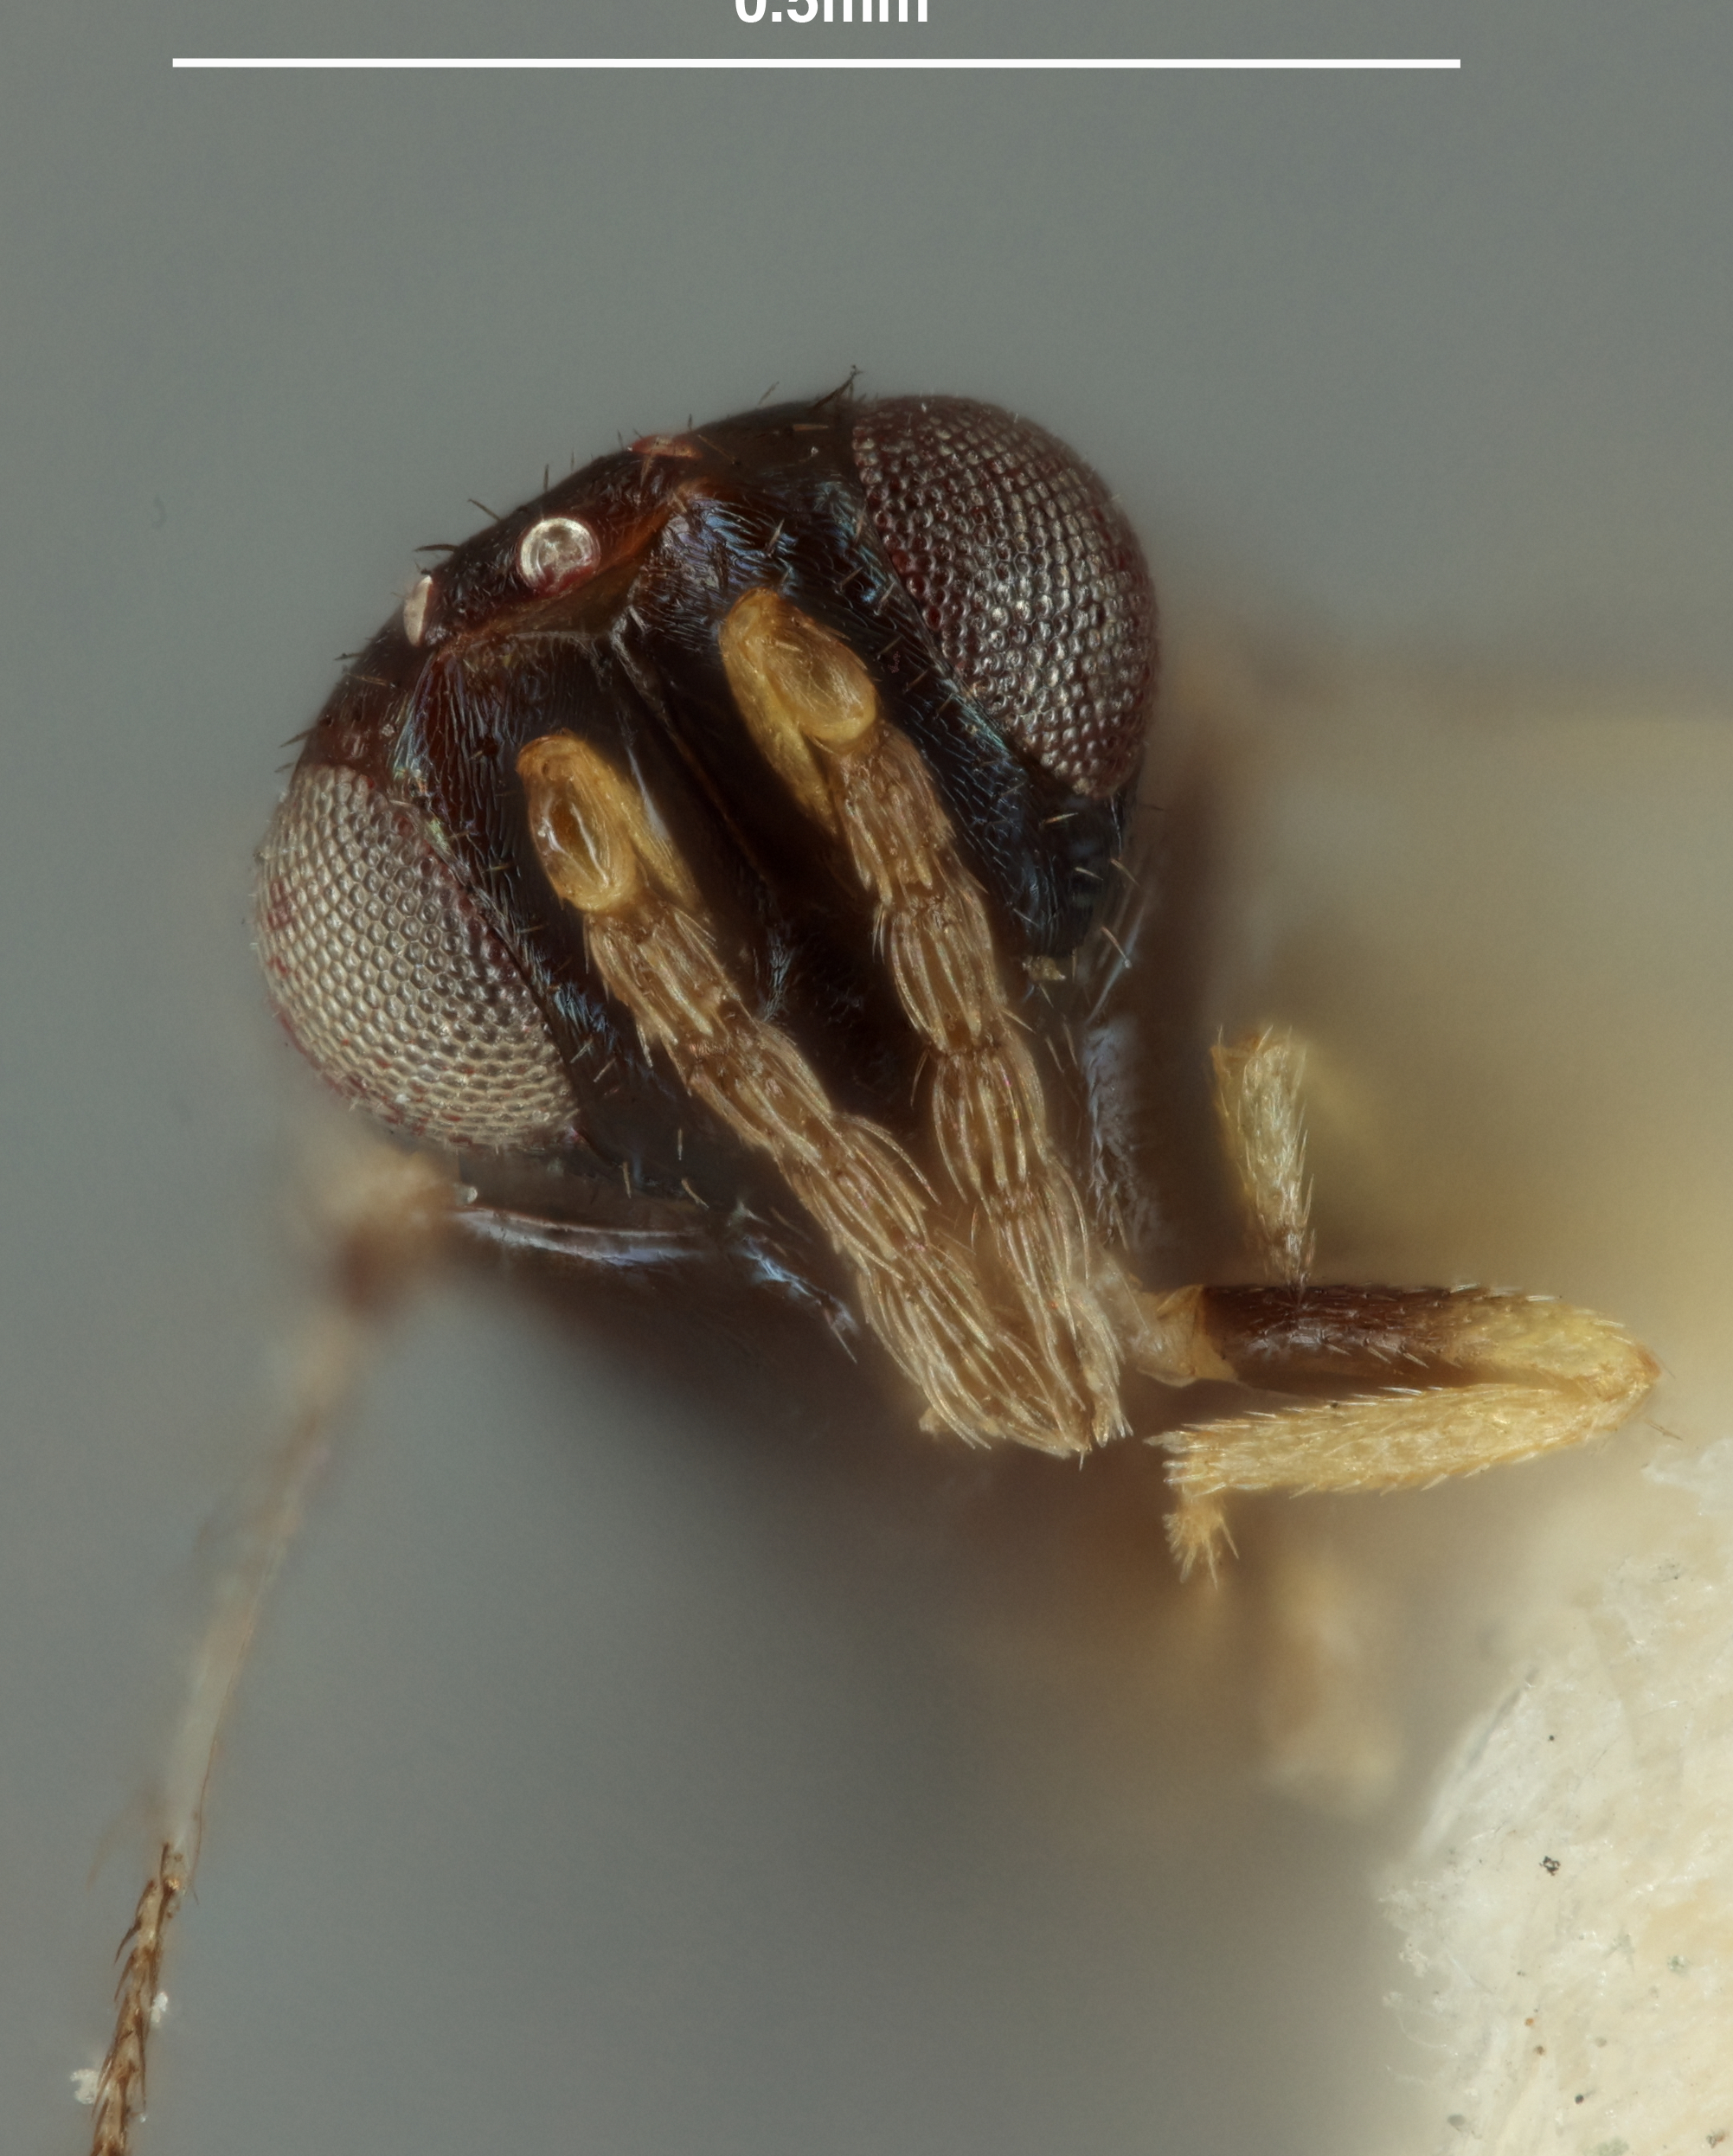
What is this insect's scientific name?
Epitetrastichus ugandaensis
